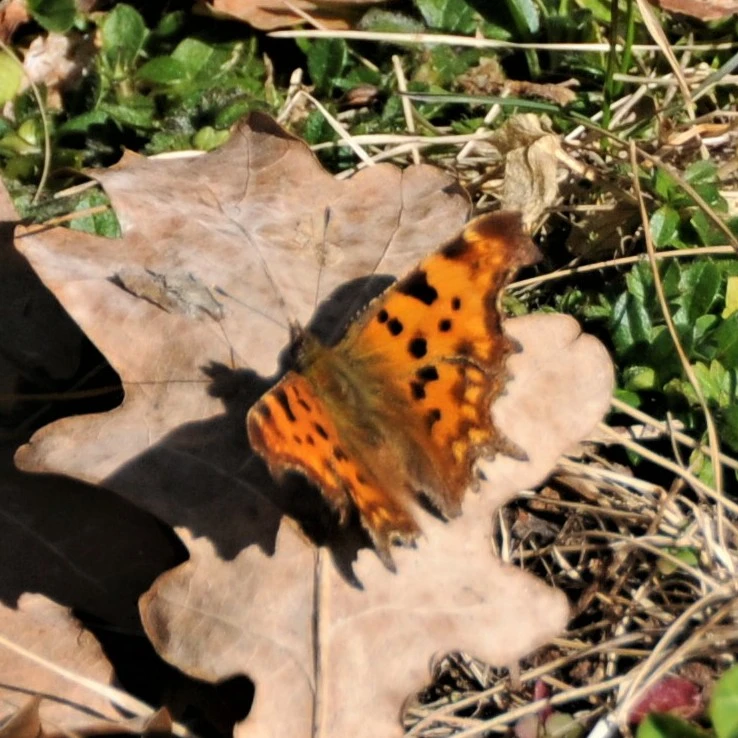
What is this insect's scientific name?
Polygonia c-album
